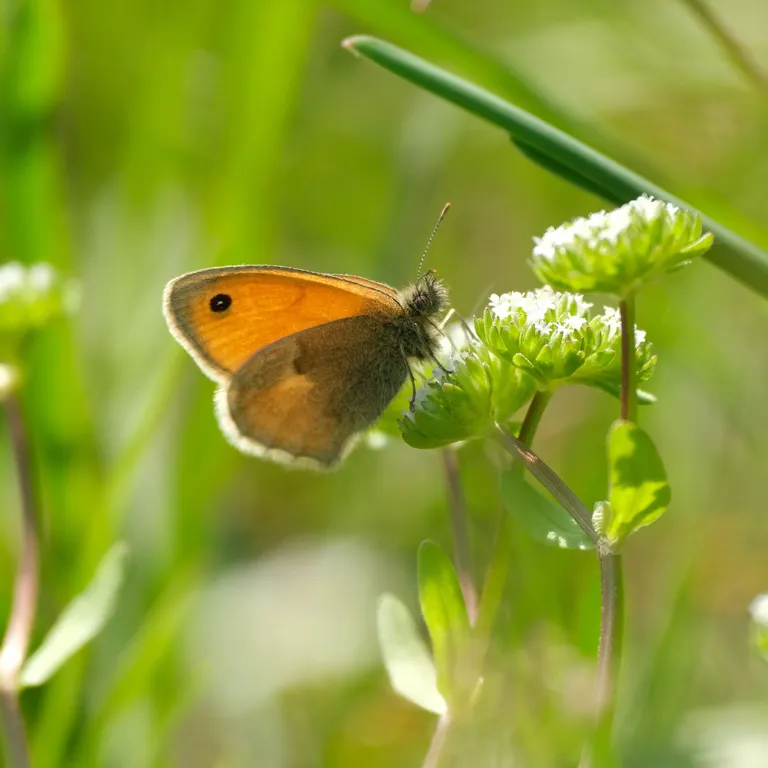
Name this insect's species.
Coenonympha pamphilus
